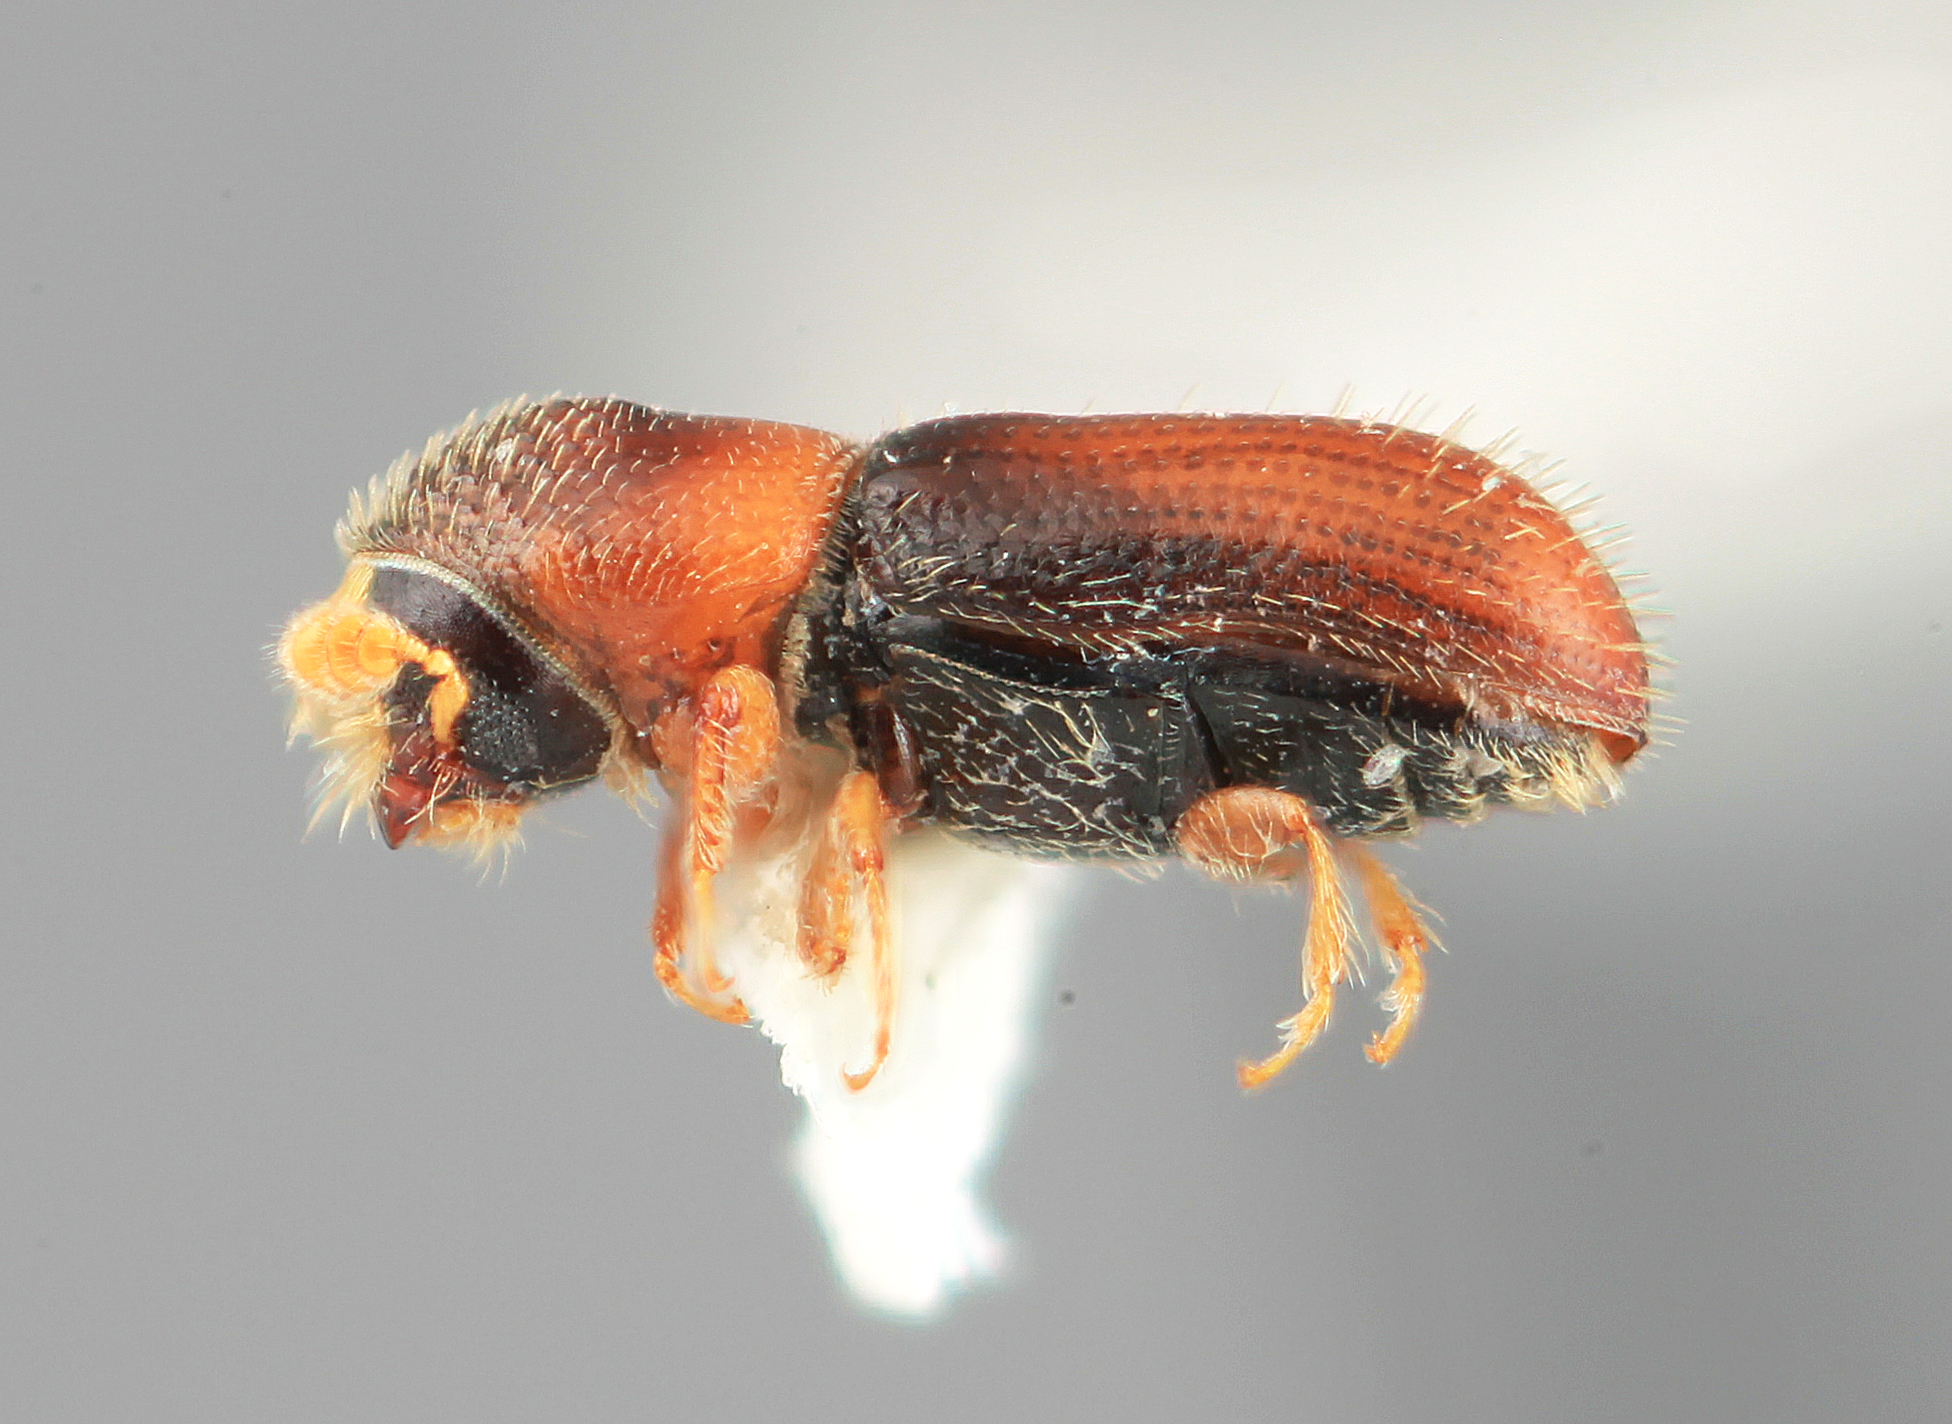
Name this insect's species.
Pseudopityophthorus singularis
